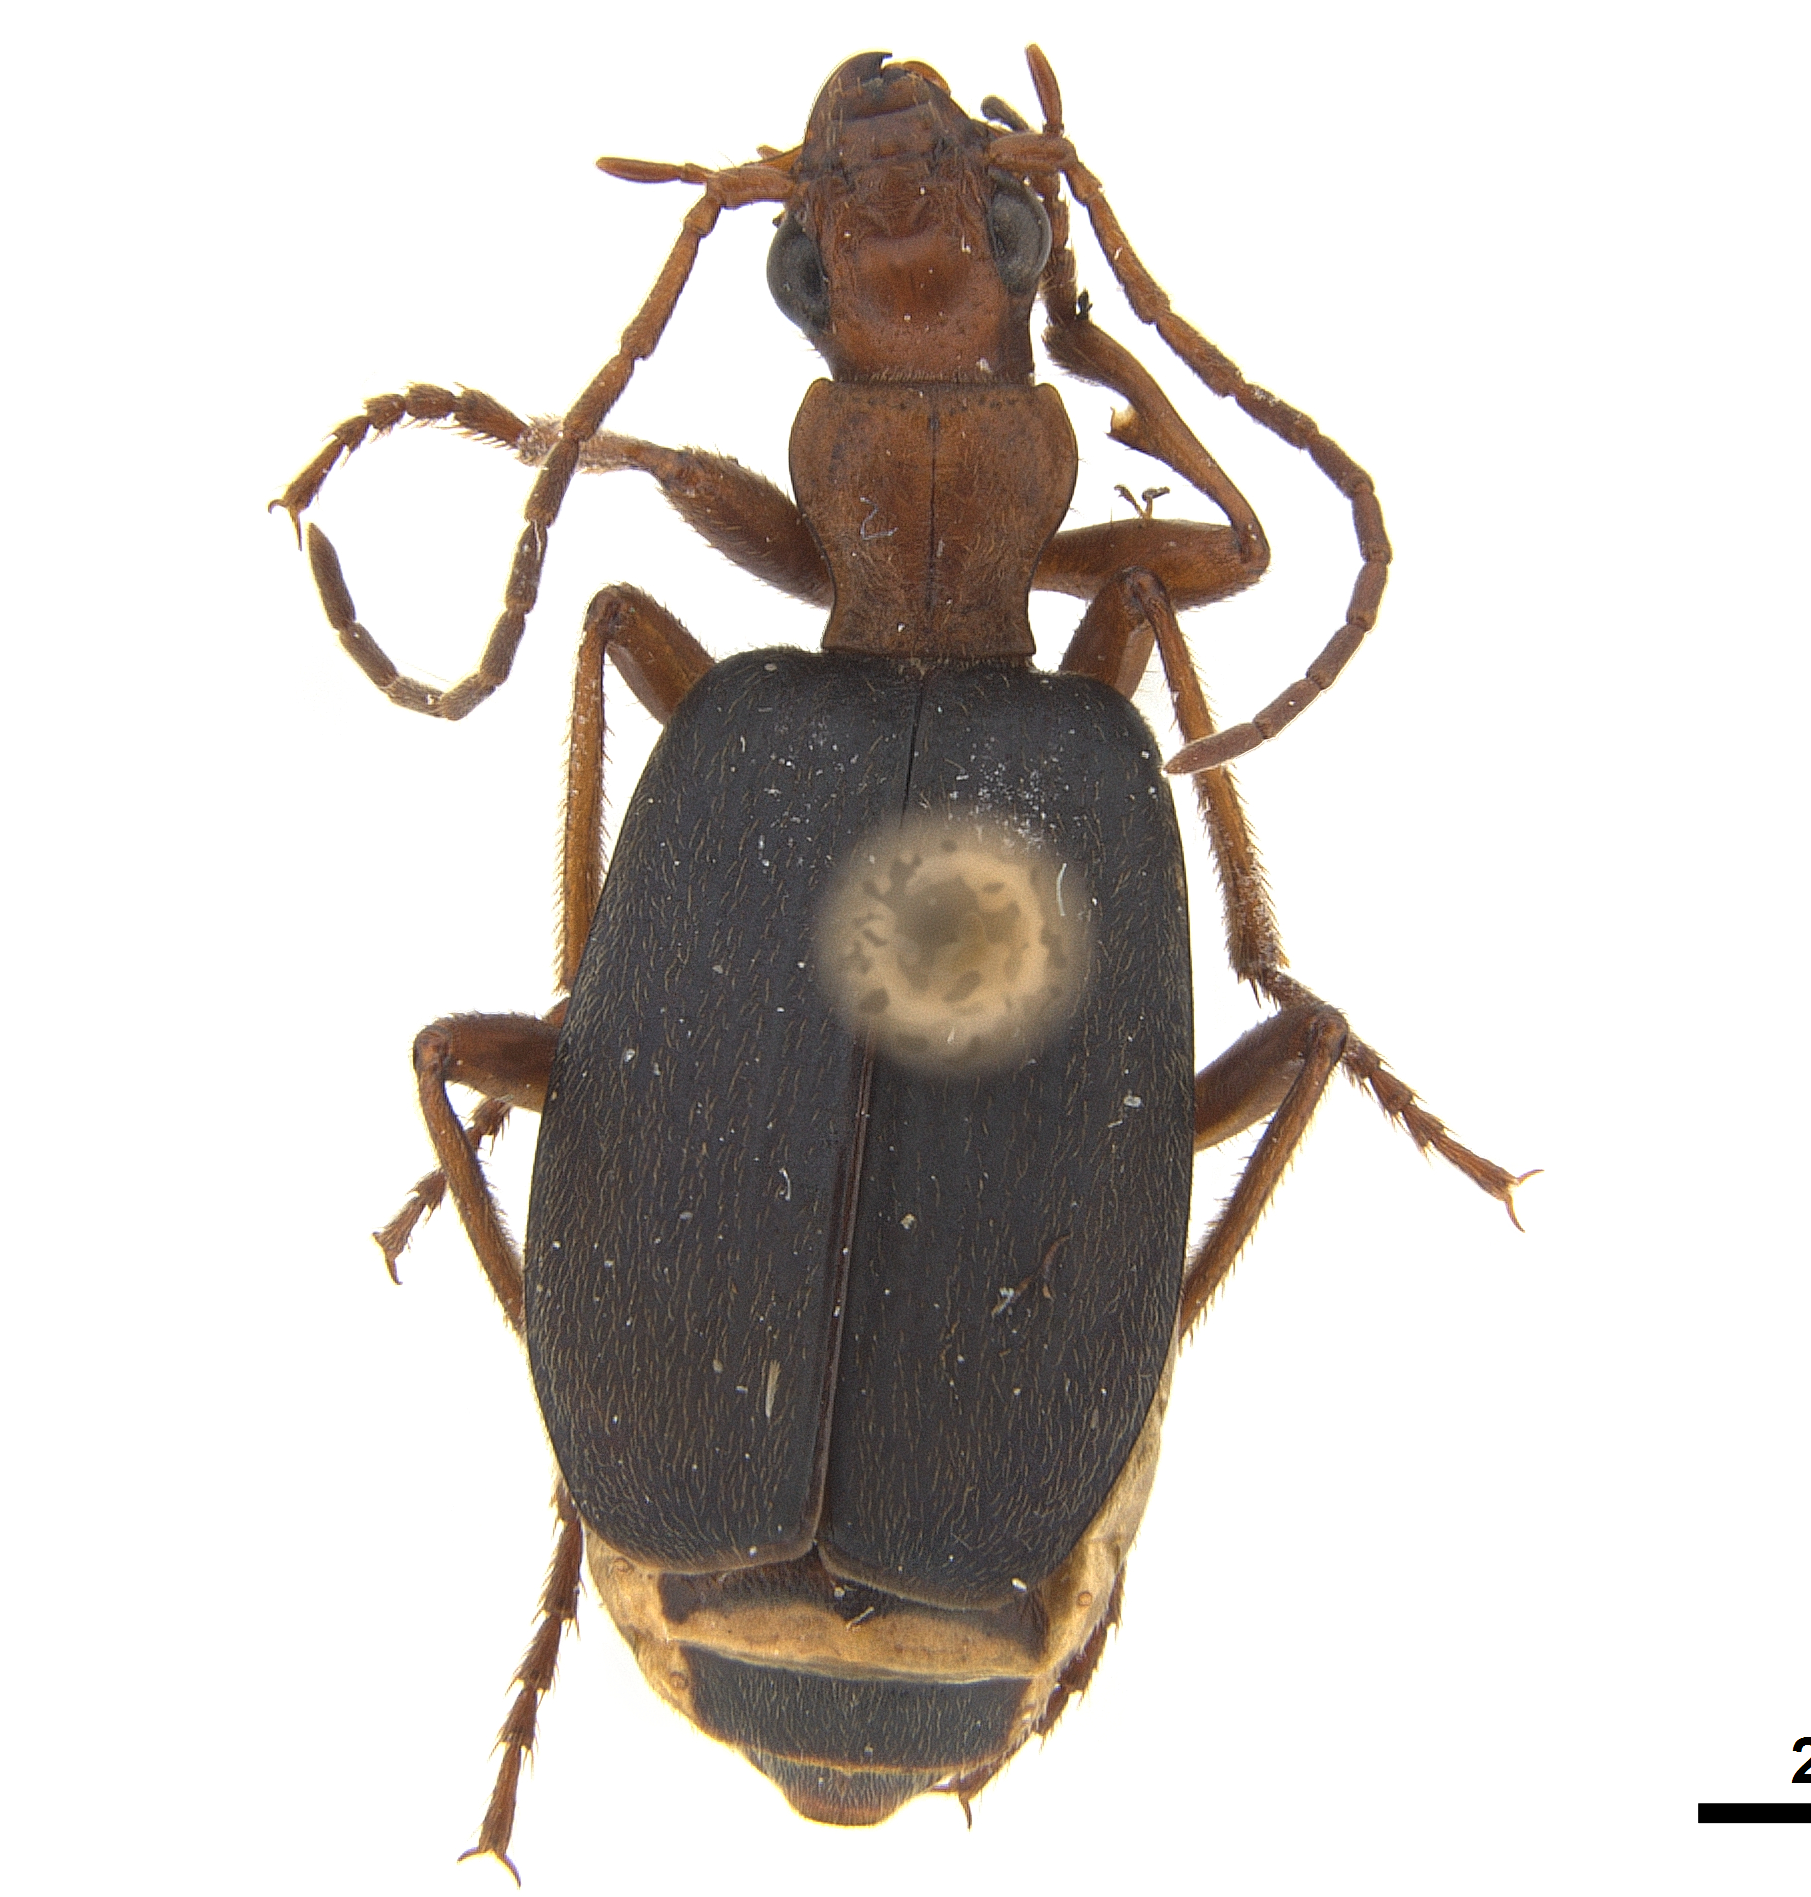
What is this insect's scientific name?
Brachinus elongatulus
